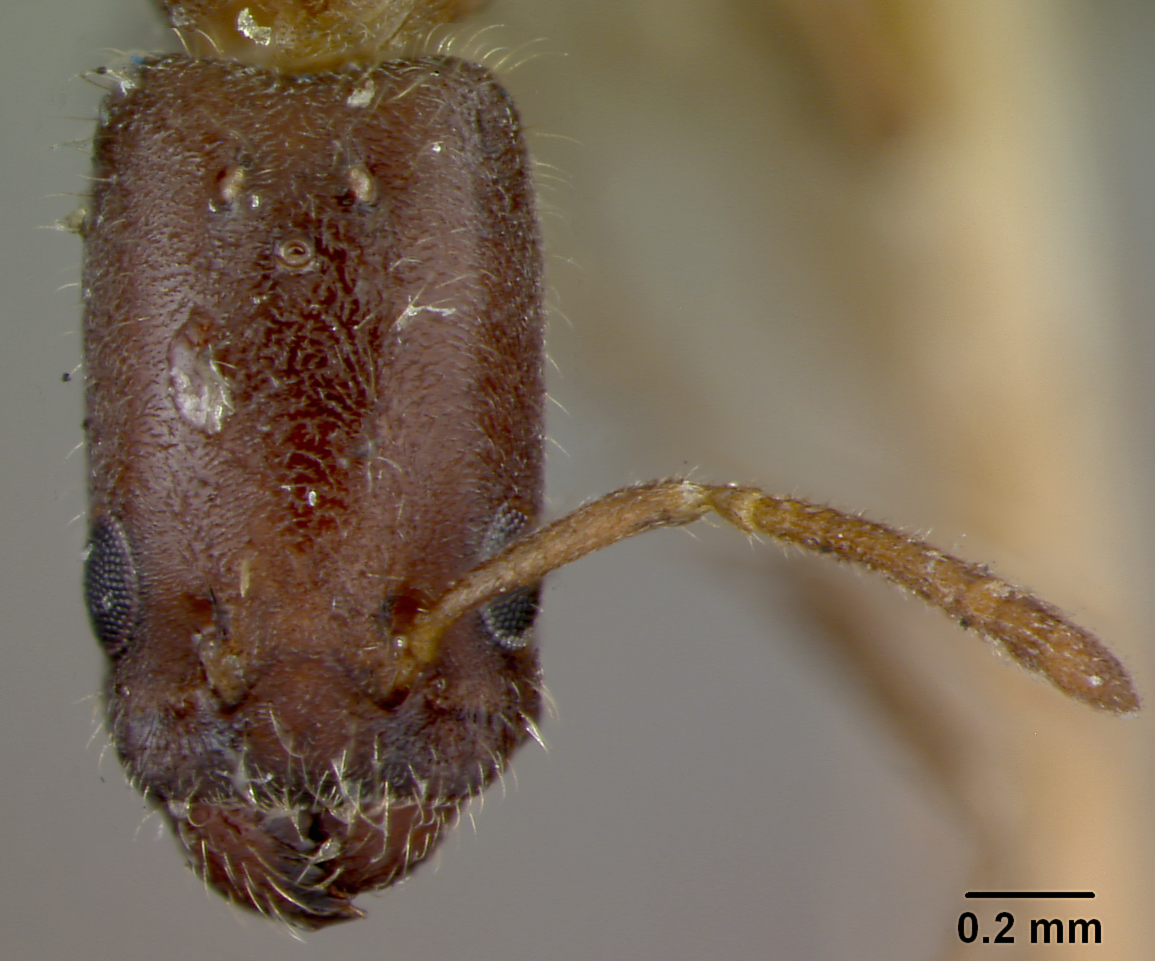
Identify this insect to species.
Iridomyrmex longicapitatus
